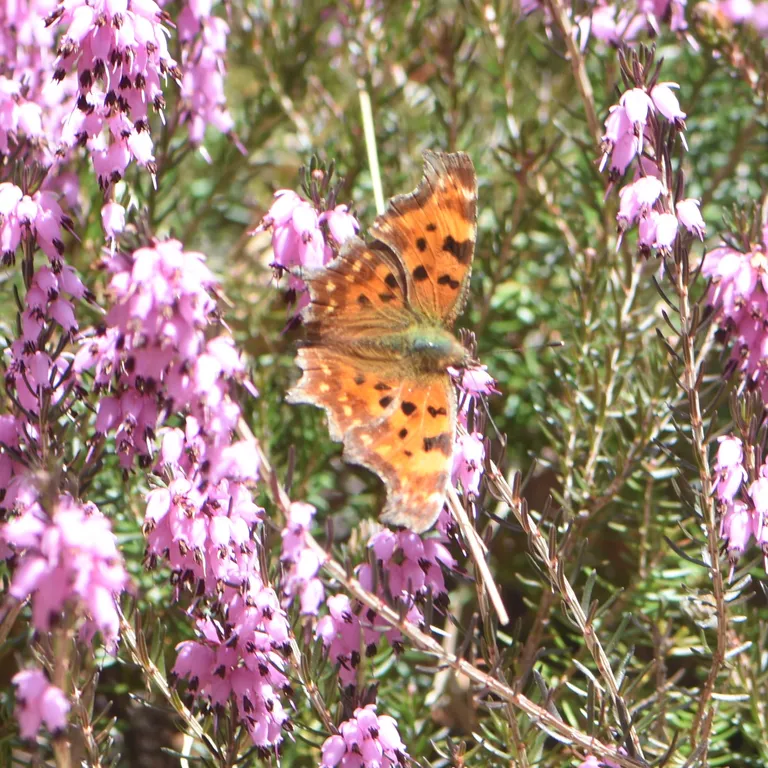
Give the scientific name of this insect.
Polygonia c-album
